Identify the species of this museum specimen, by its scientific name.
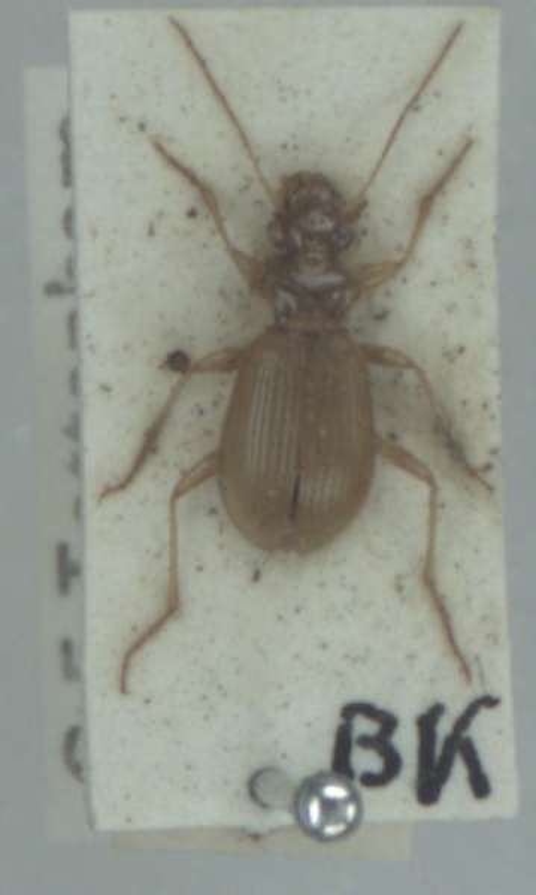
Leistus ferrugineus
